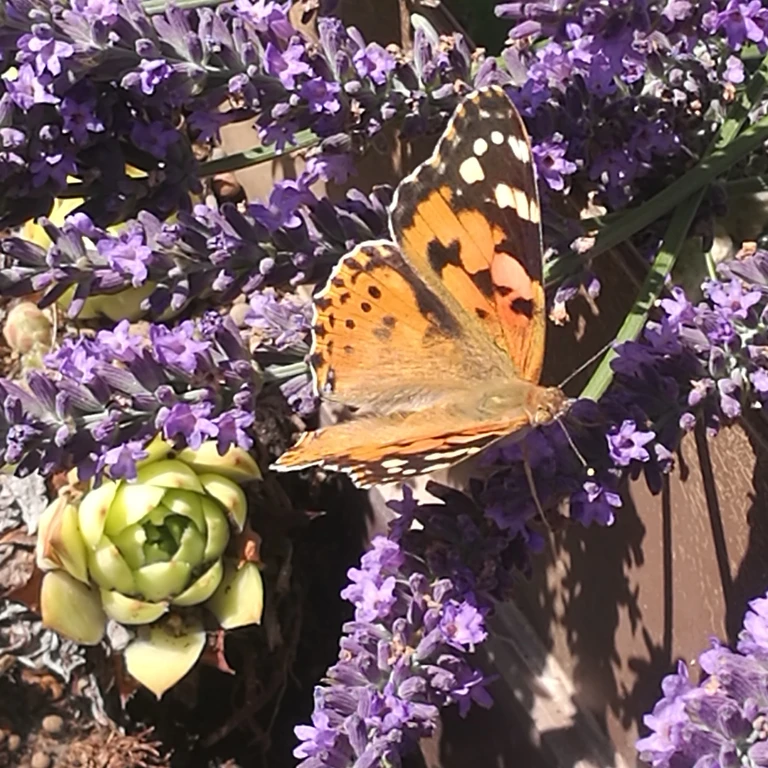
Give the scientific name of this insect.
Vanessa cardui
